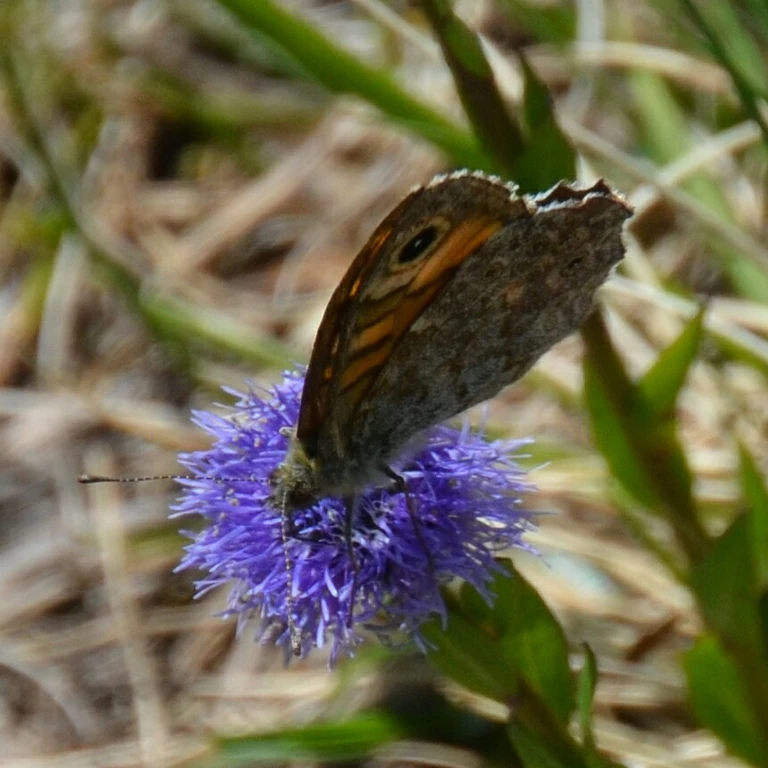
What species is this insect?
Lasiommata megera (also Pararge megera)
